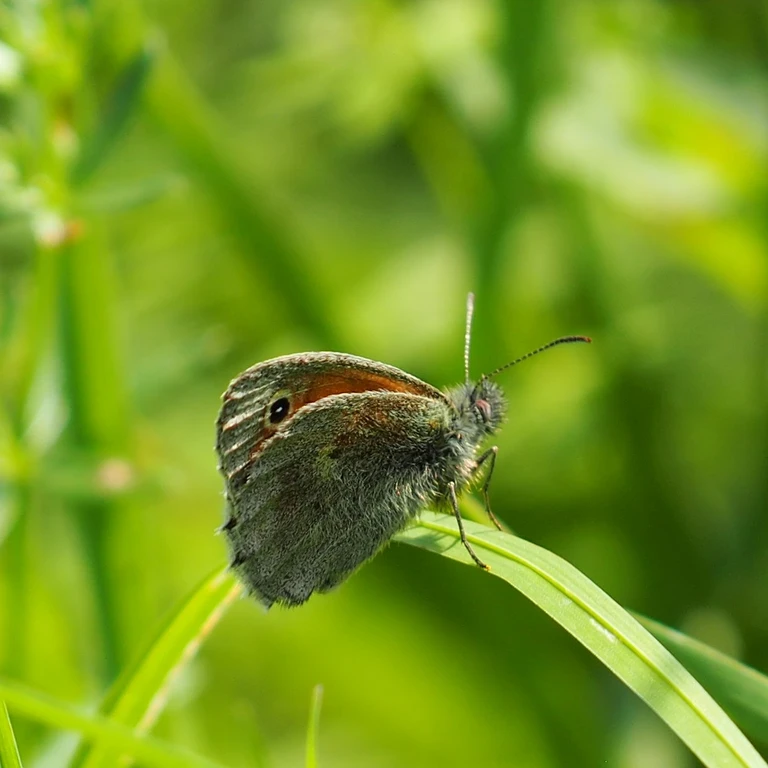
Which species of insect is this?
Coenonympha pamphilus
